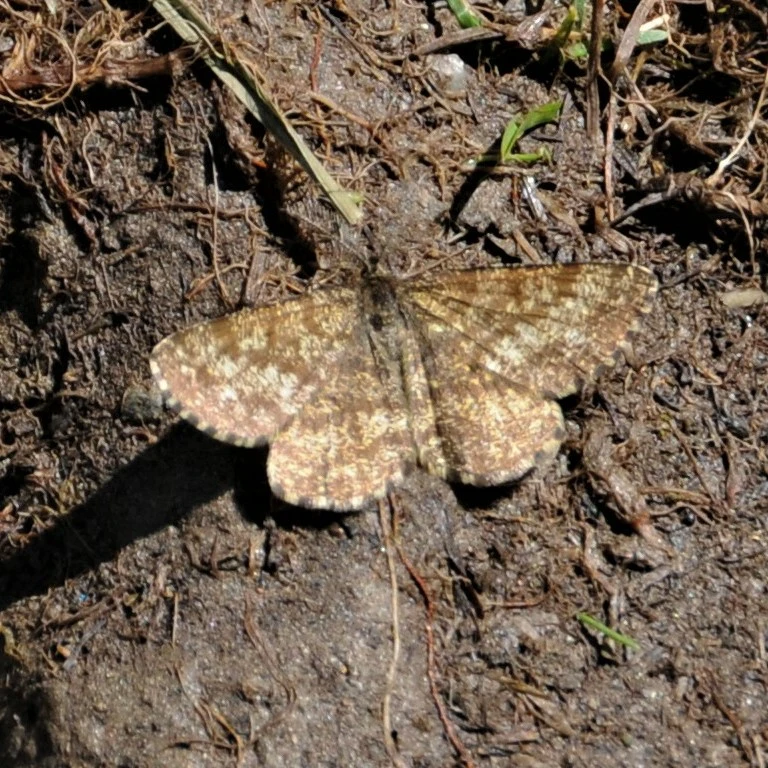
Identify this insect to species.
Ematurga atomaria
